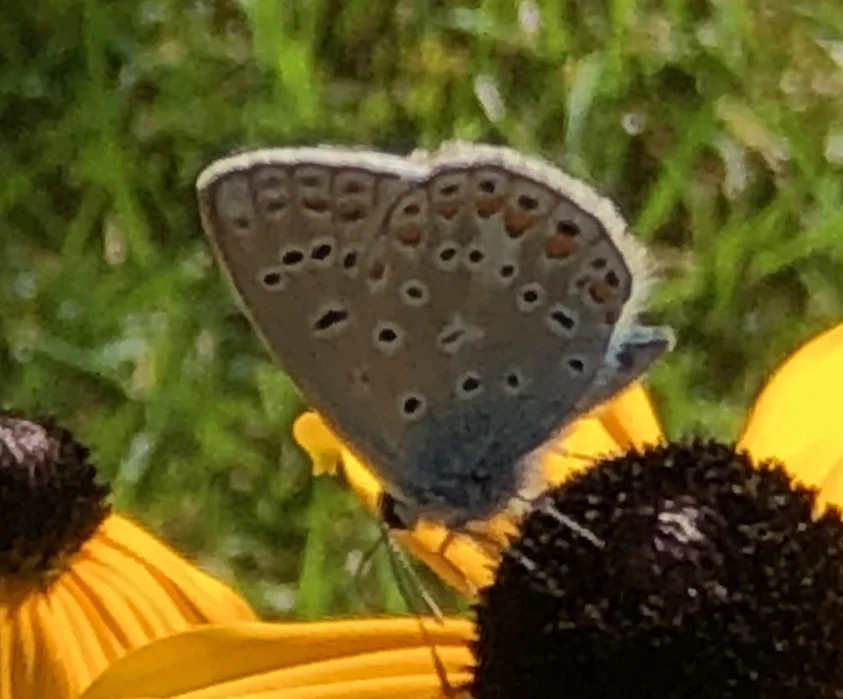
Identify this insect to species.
Polyommatus icarus
